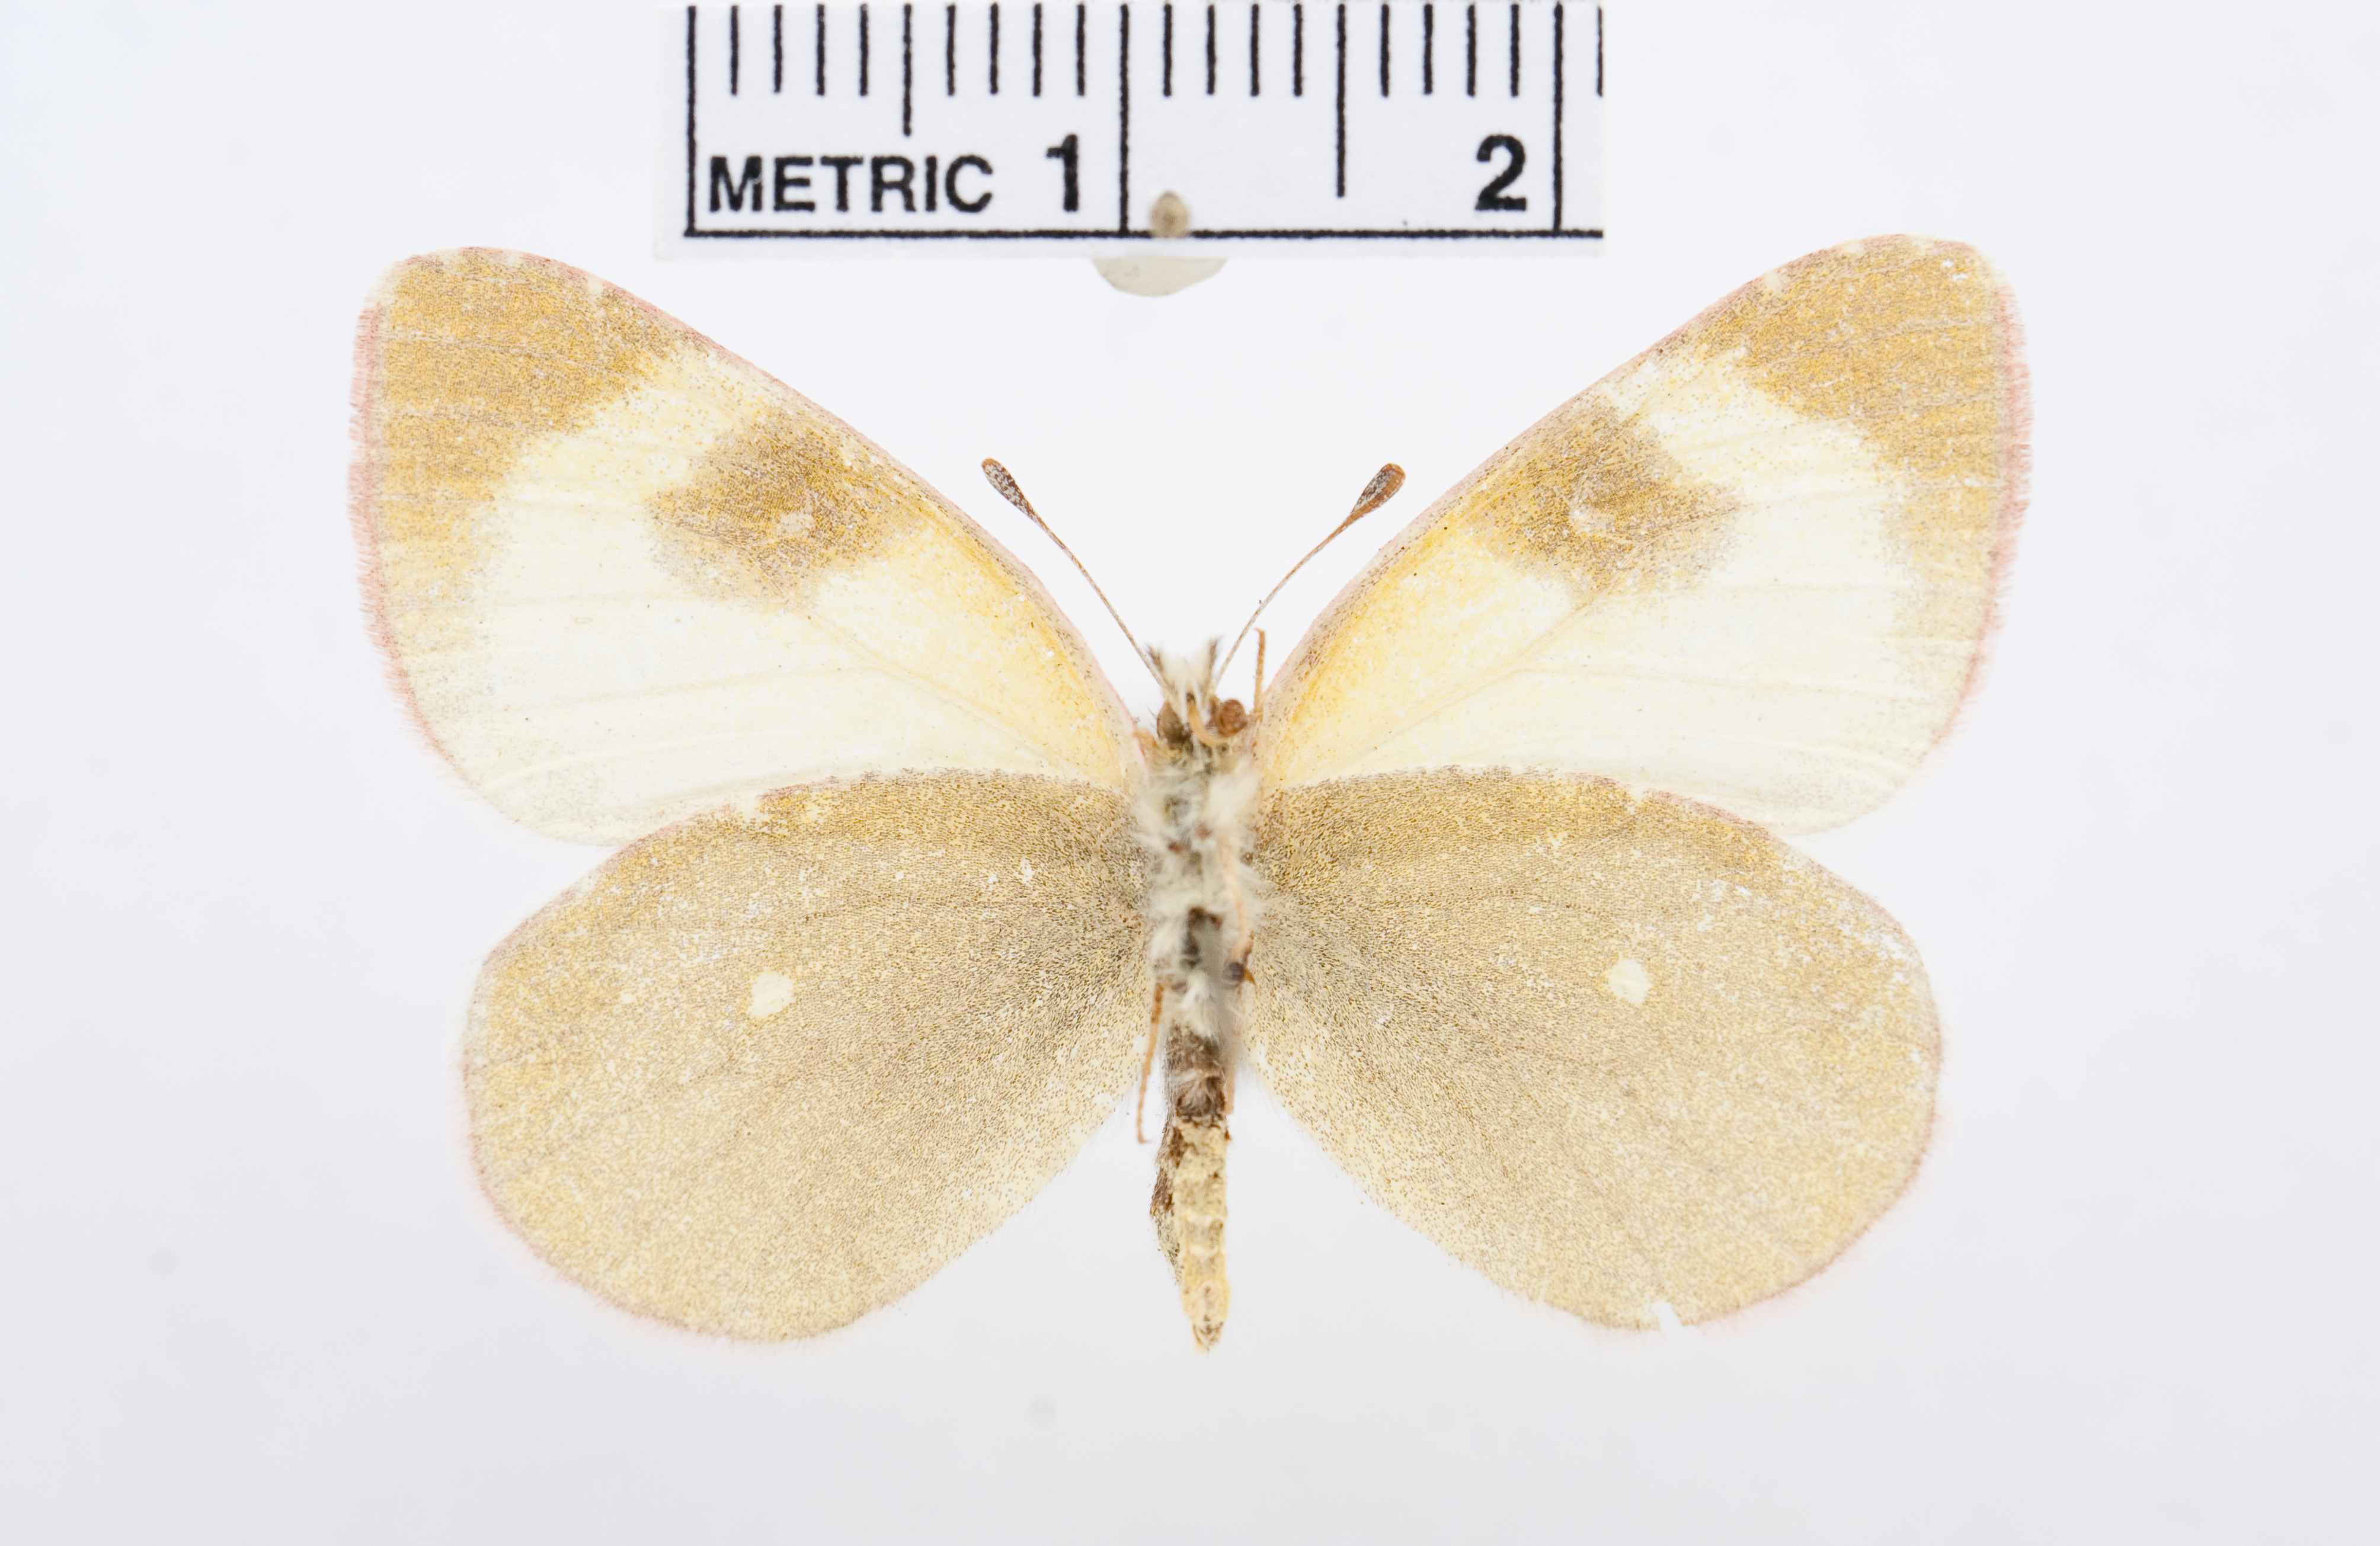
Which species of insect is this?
Euchloe tomyris
